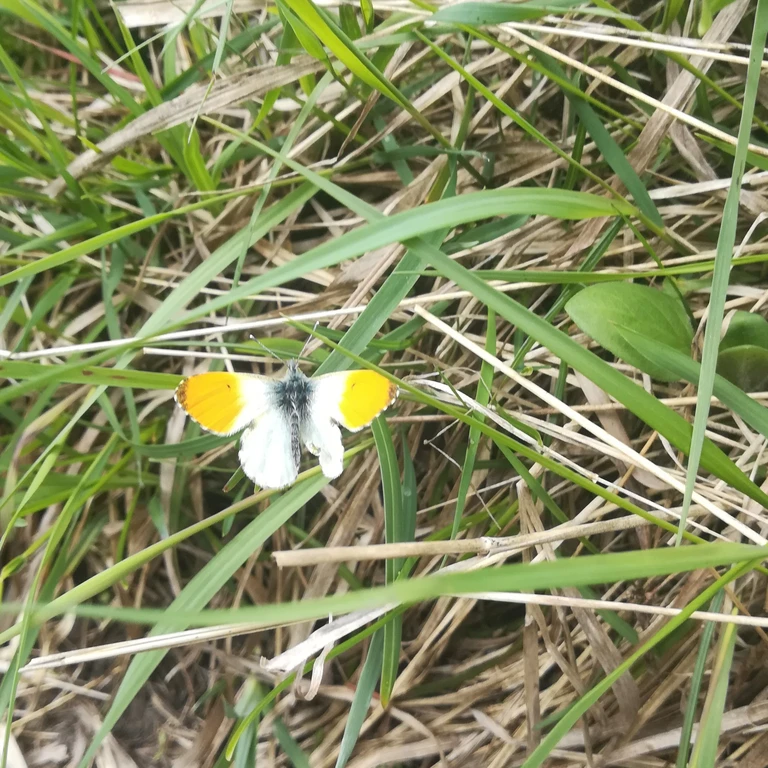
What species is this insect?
Anthocharis cardamines
